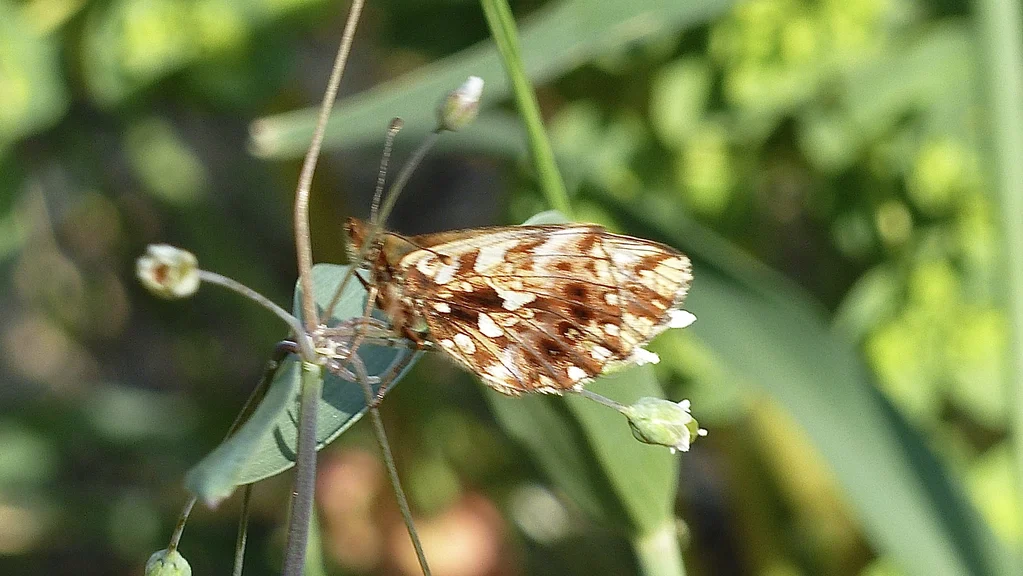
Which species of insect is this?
Boloria dia
